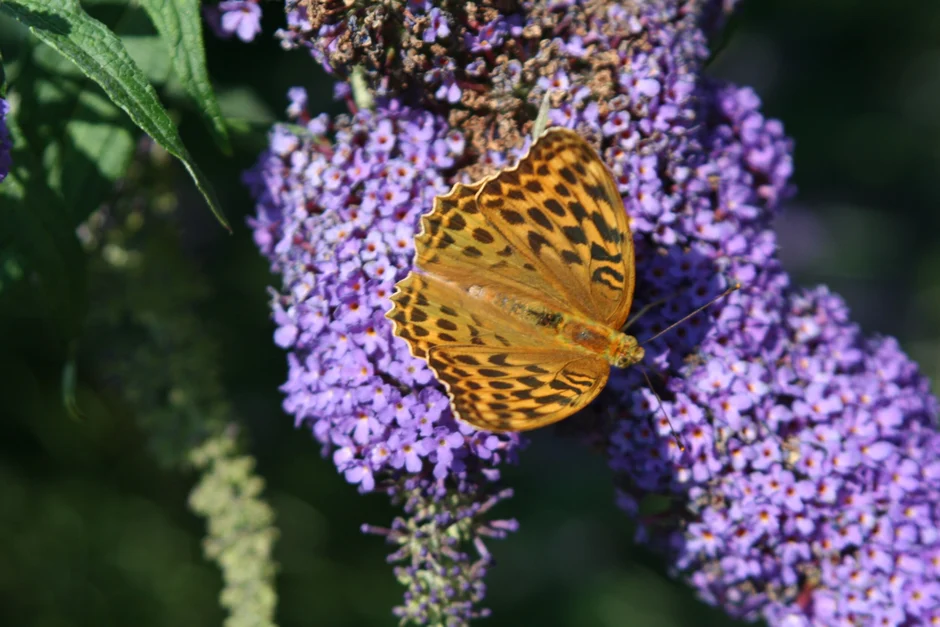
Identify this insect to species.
Argynnis paphia
